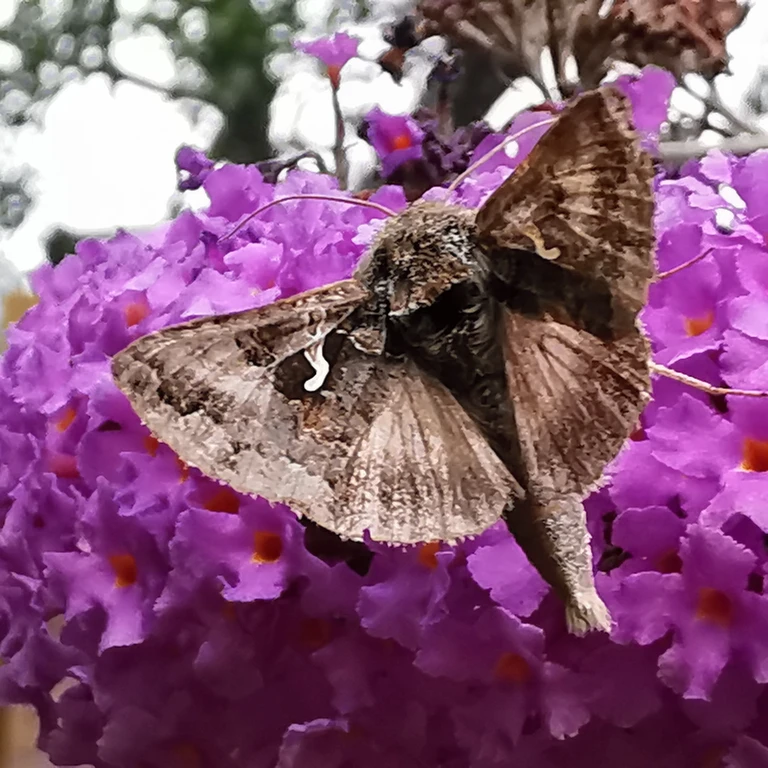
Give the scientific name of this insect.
Autographa gamma
